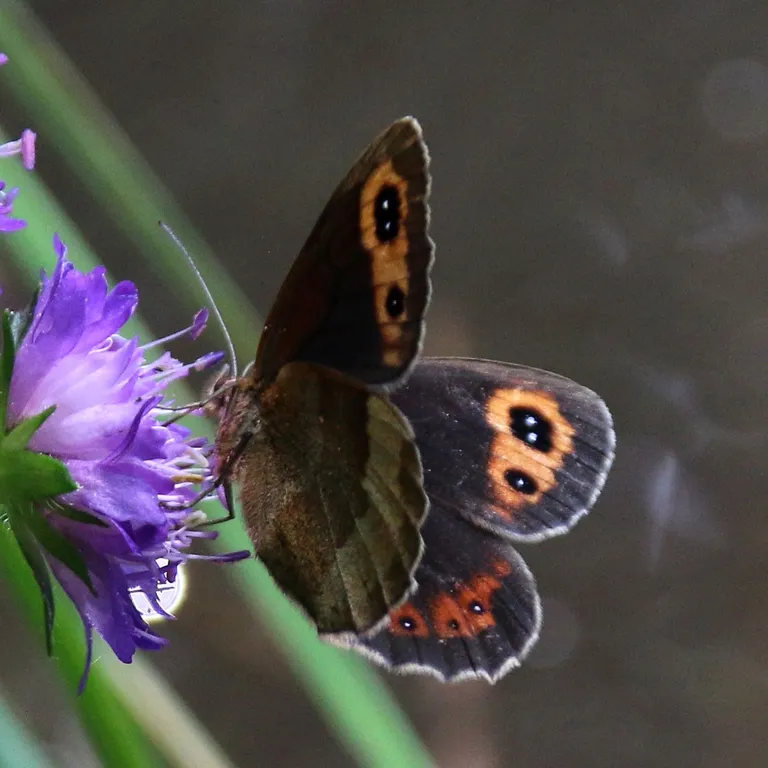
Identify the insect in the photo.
Erebia aethiops
